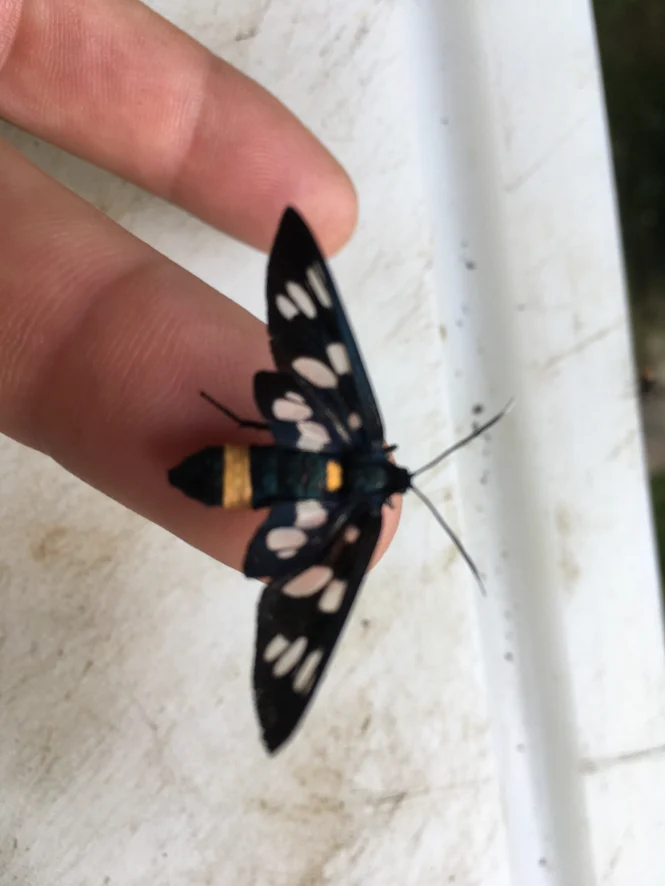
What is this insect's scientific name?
Amata phegea
